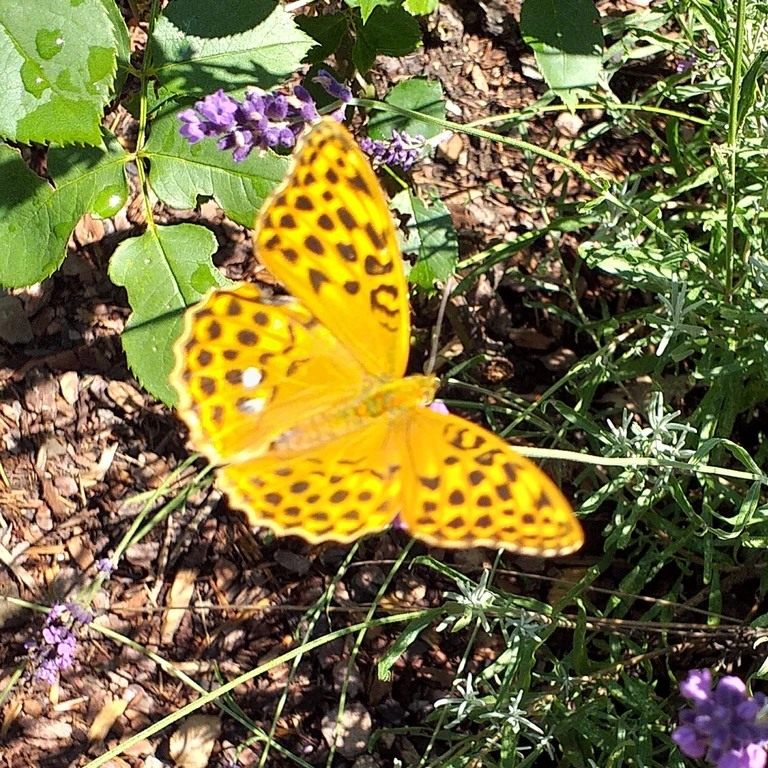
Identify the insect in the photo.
Argynnis paphia
